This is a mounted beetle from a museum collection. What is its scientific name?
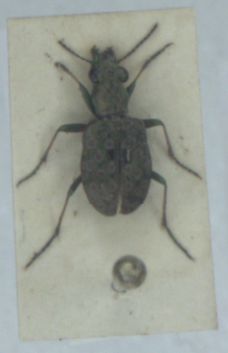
Elaphrus riparius
